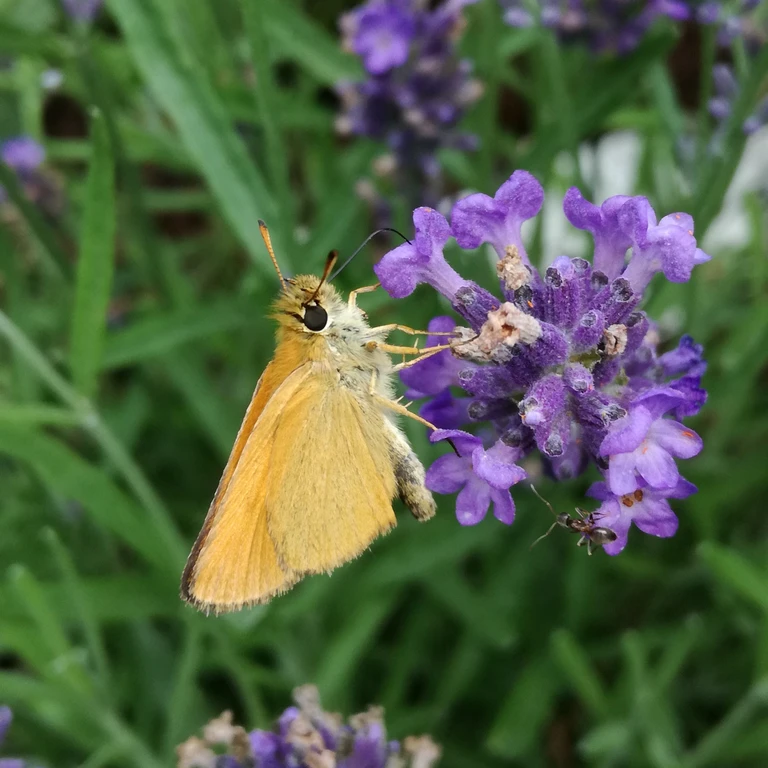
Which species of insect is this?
Thymelicus lineola
